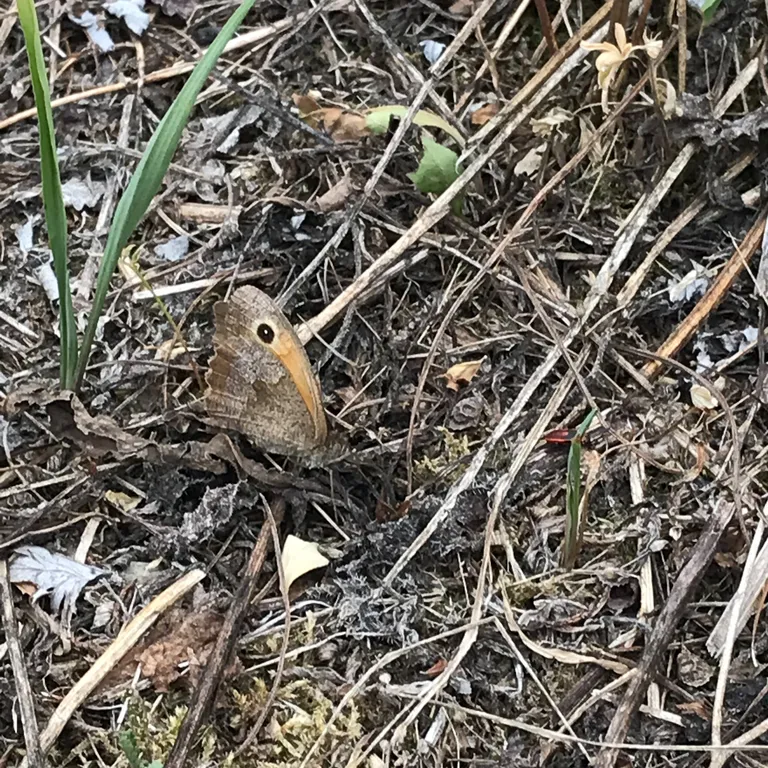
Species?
Maniola jurtina
